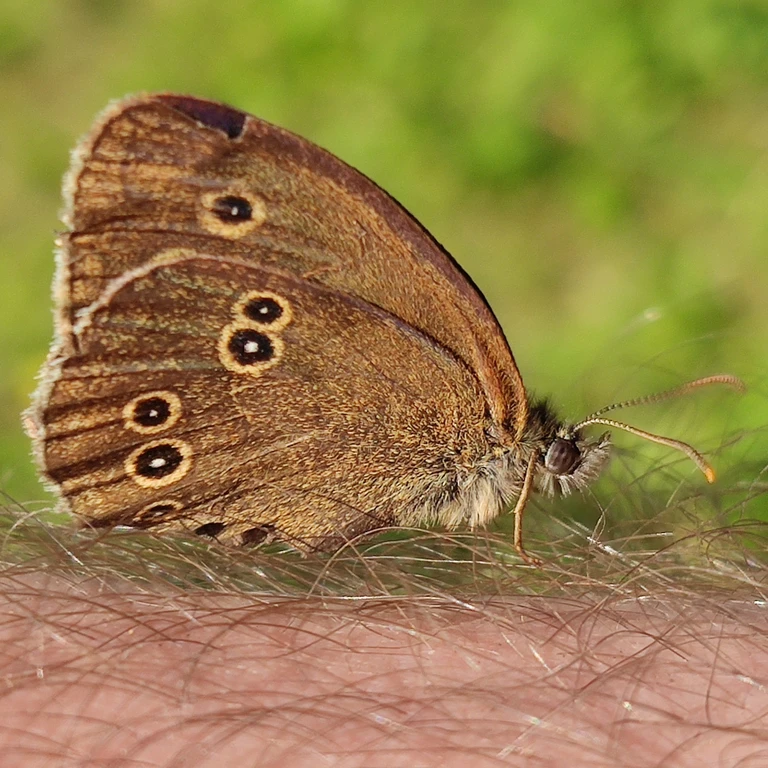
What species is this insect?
Aphantopus hyperantus
